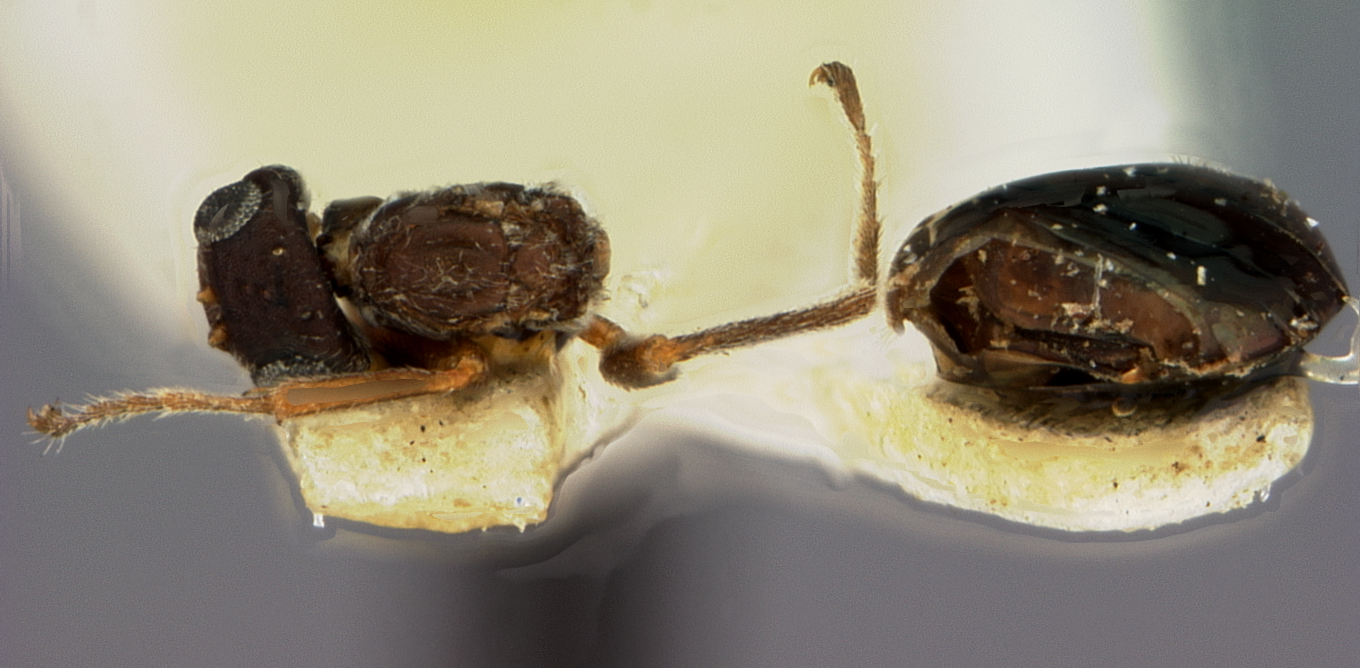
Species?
Biorhiza rubinus
